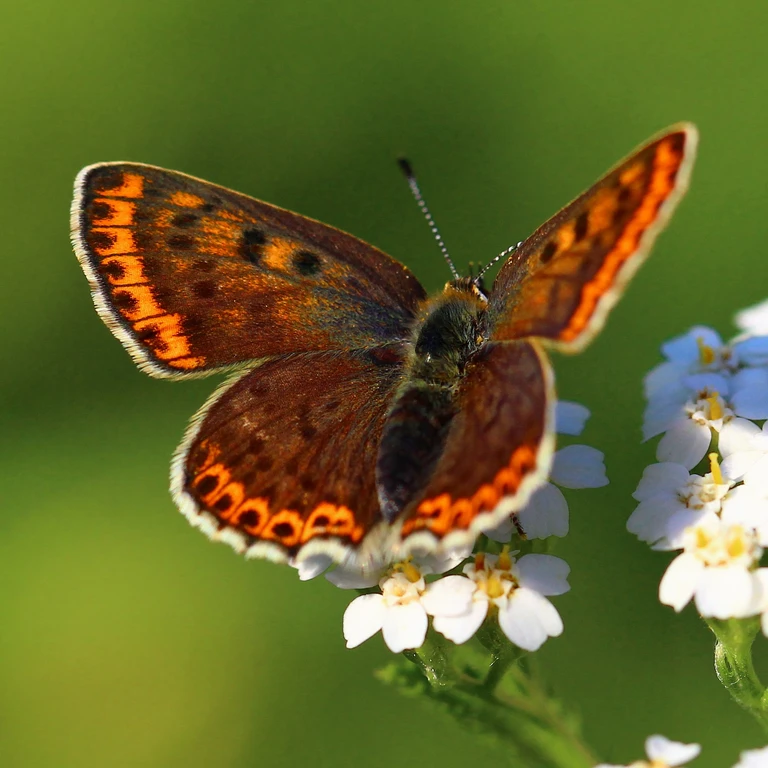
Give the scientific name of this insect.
Lycaena tityrus (also Loweia tityrus)
